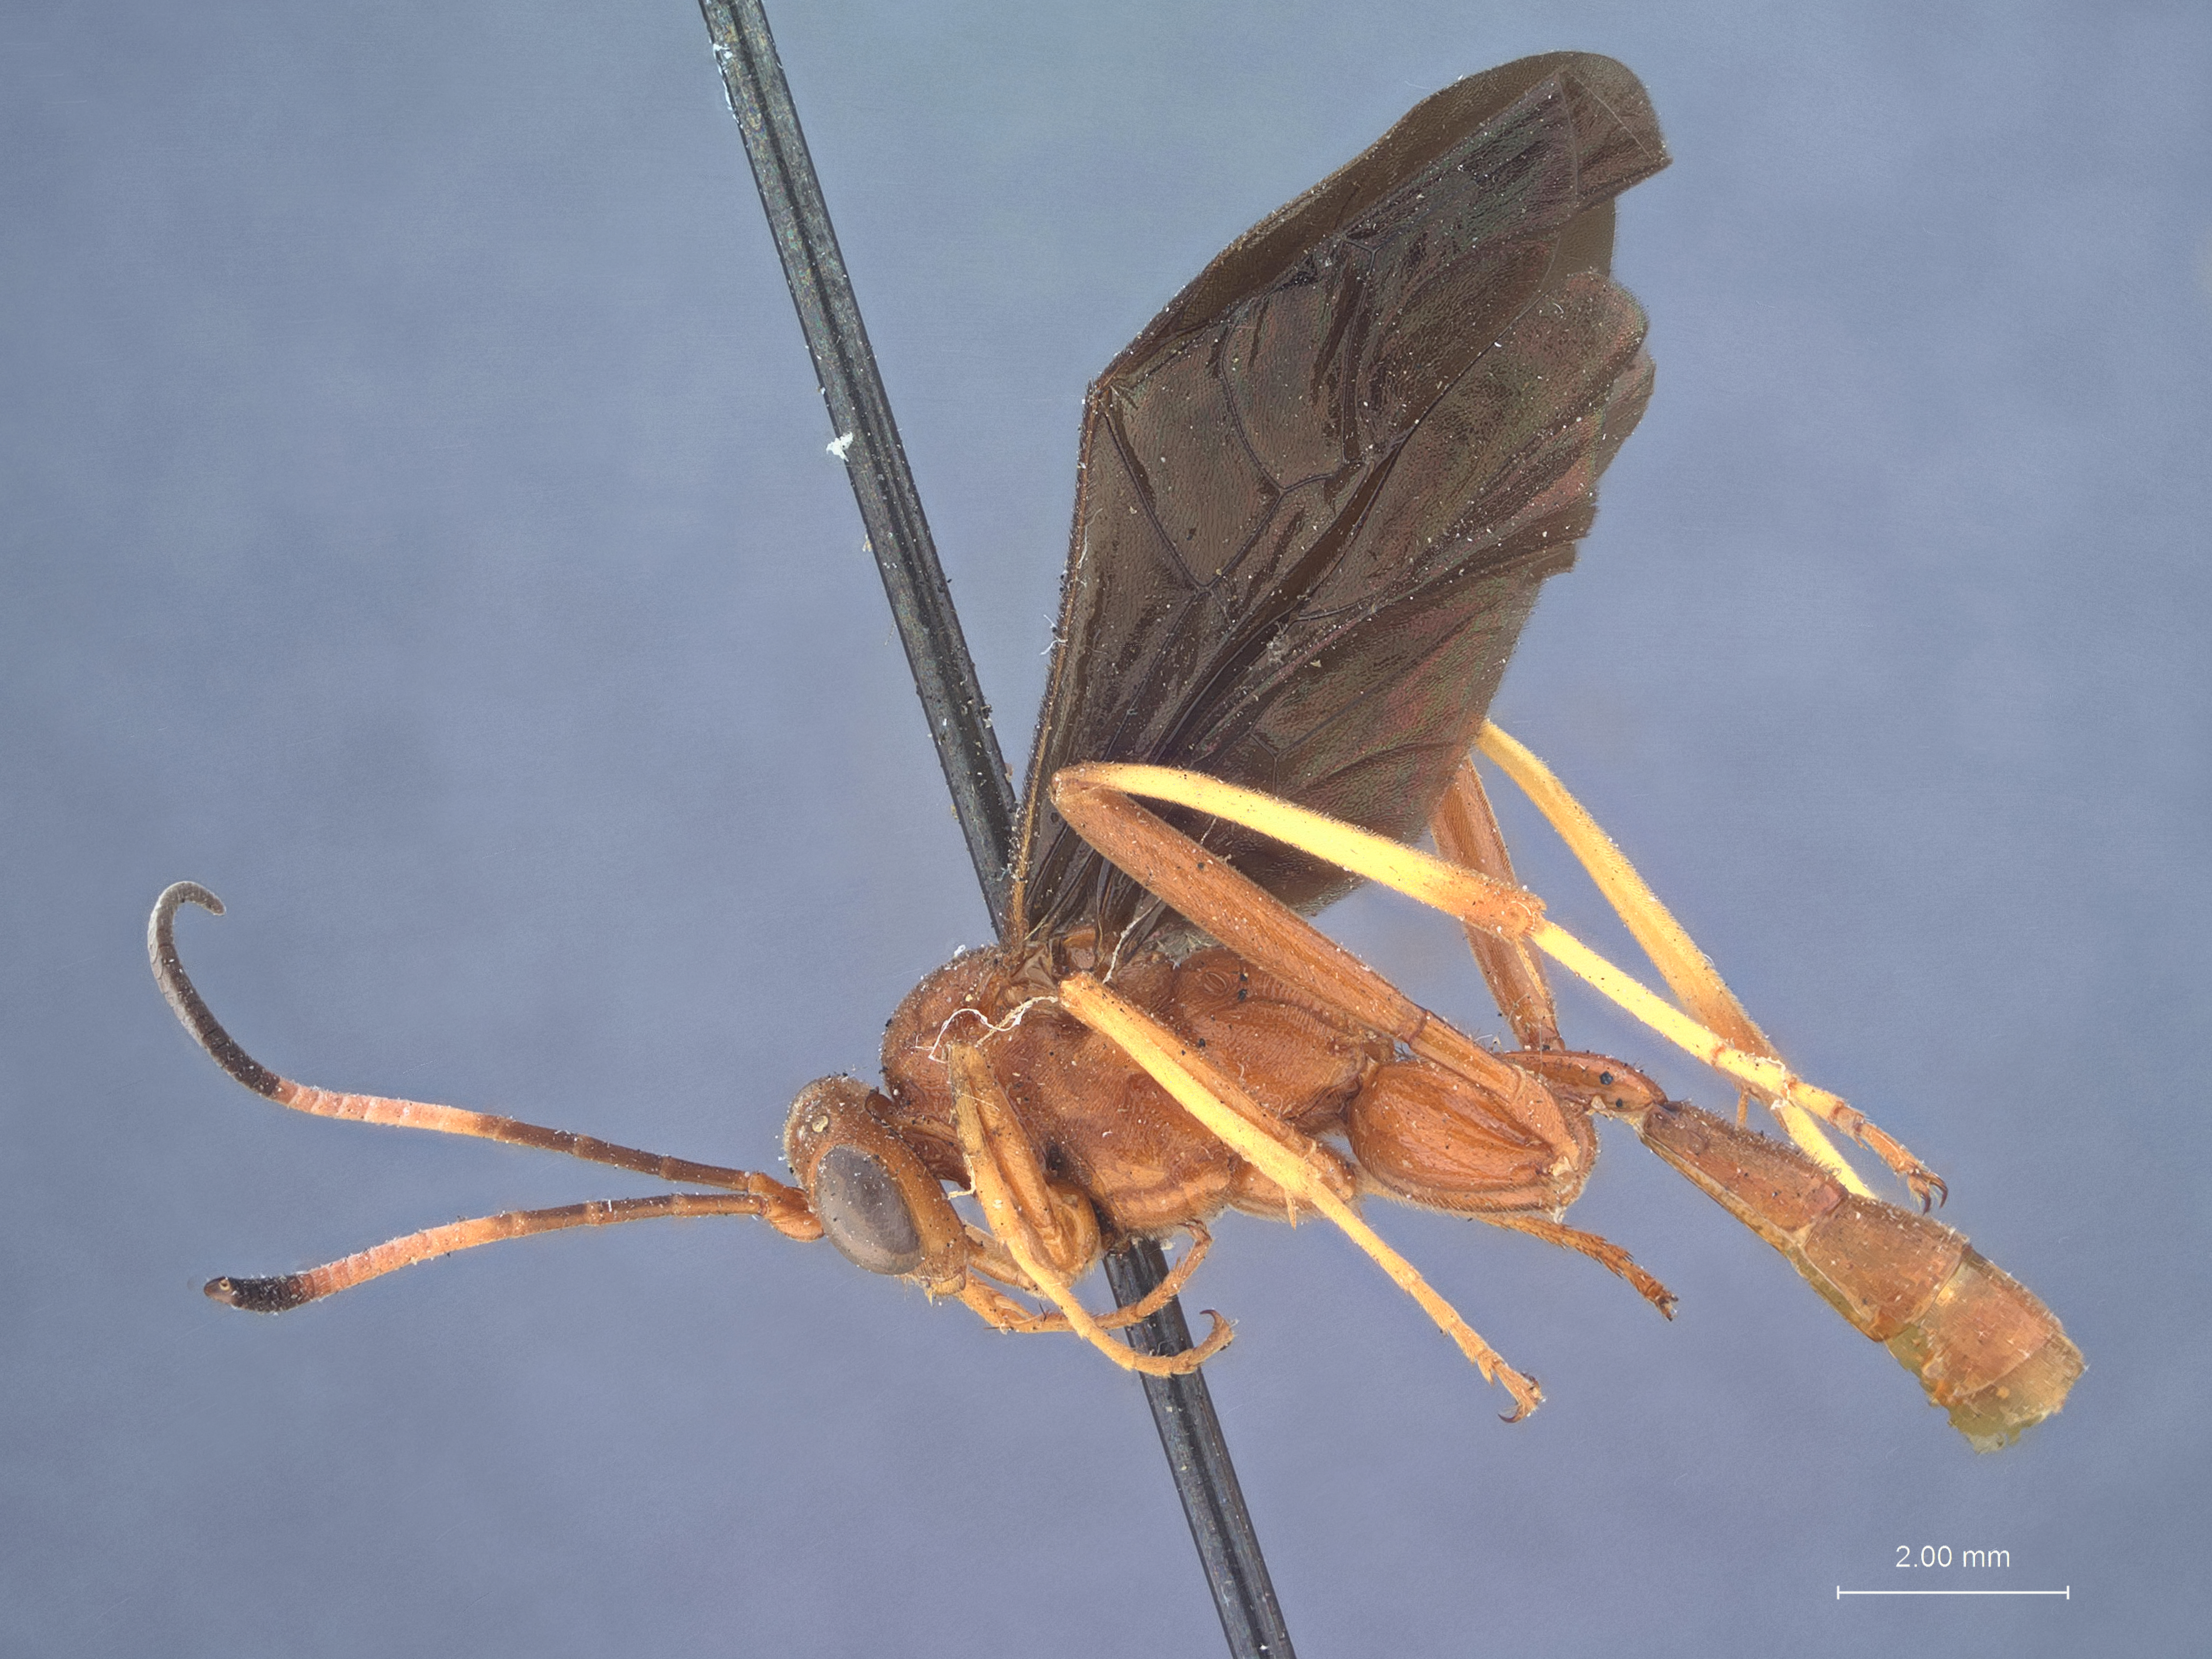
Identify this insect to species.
Joppidium arizonicum
